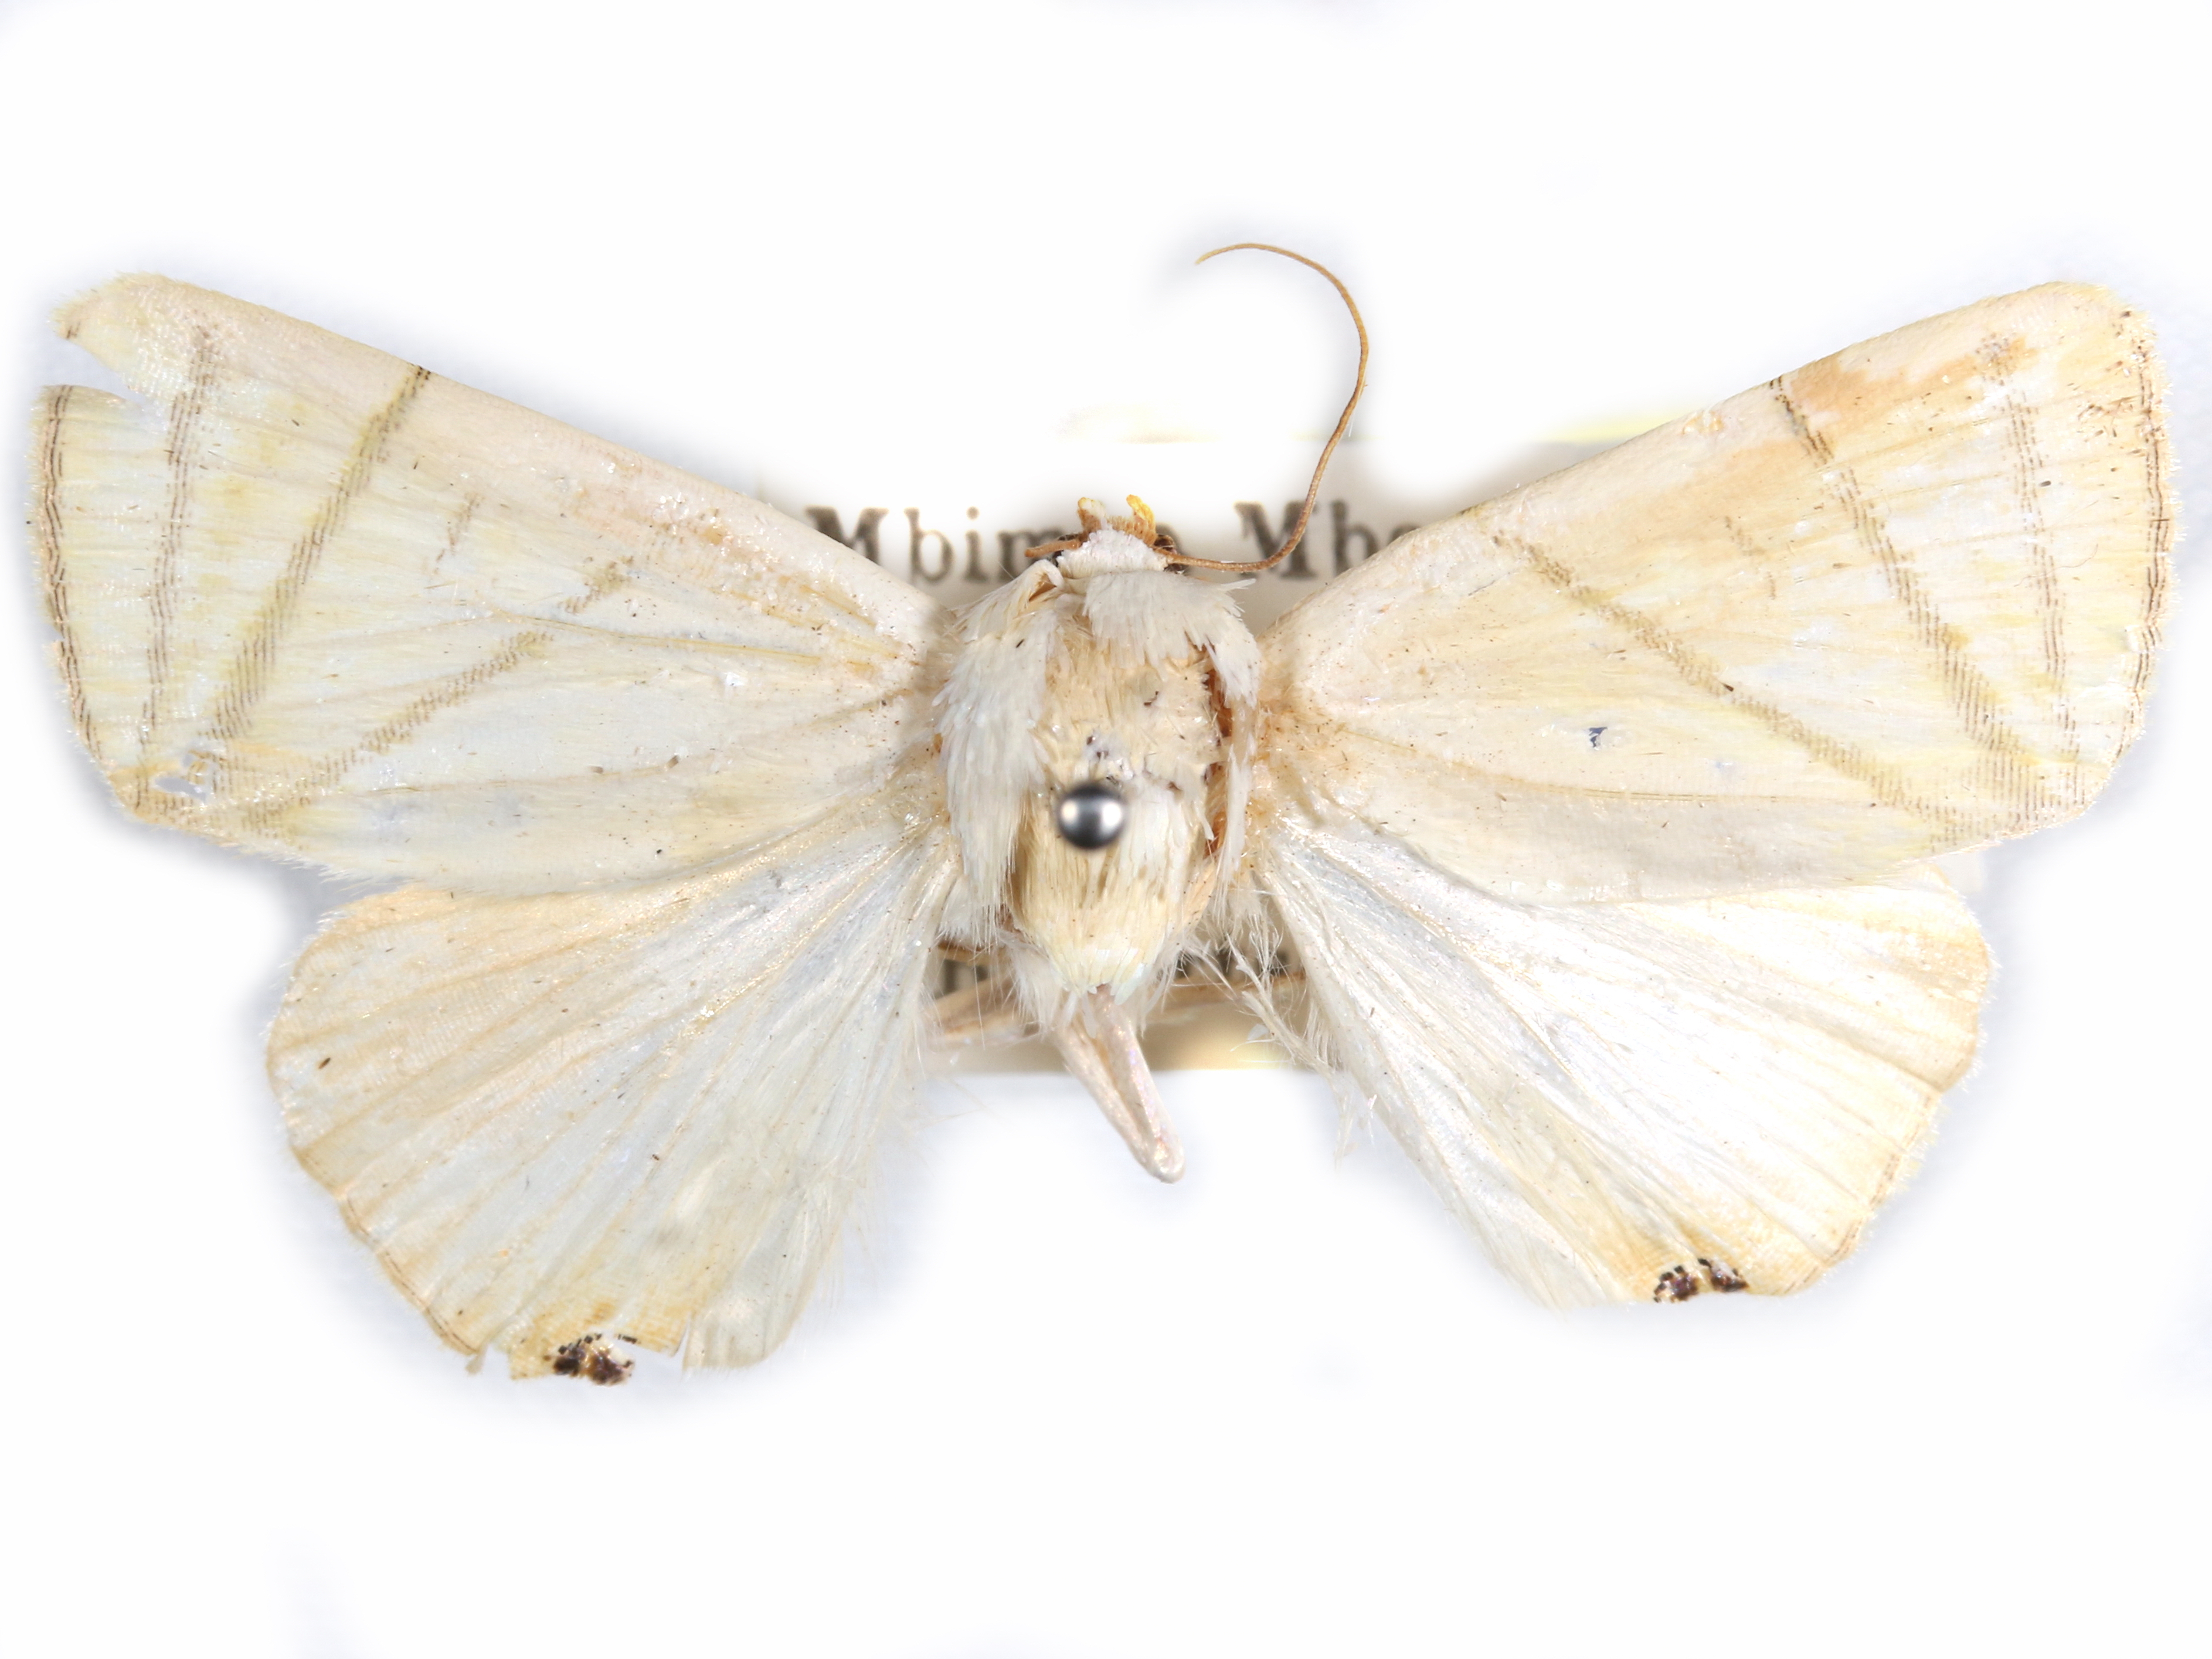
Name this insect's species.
Leoniloma convergens
